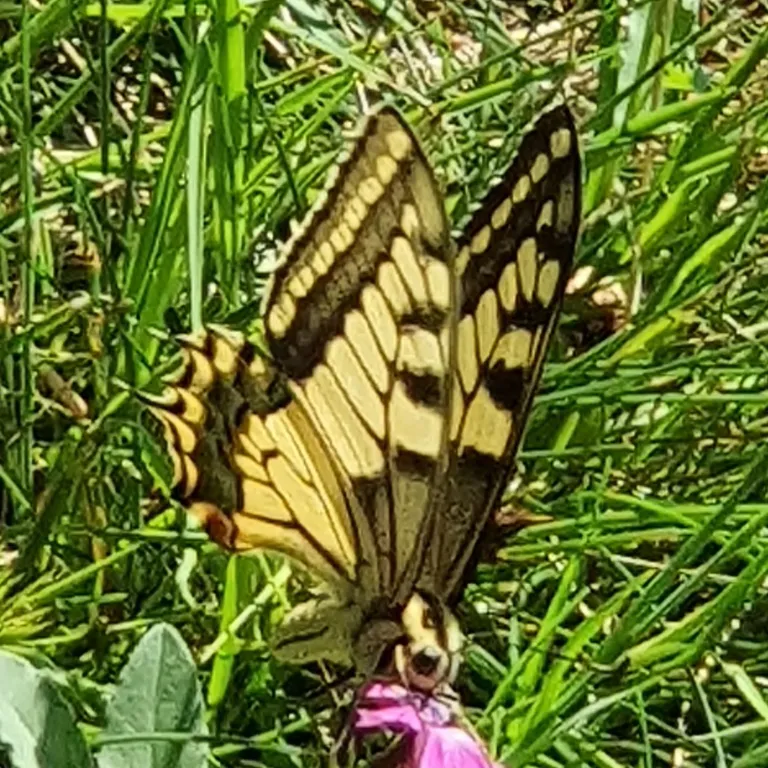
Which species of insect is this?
Papilio machaon
